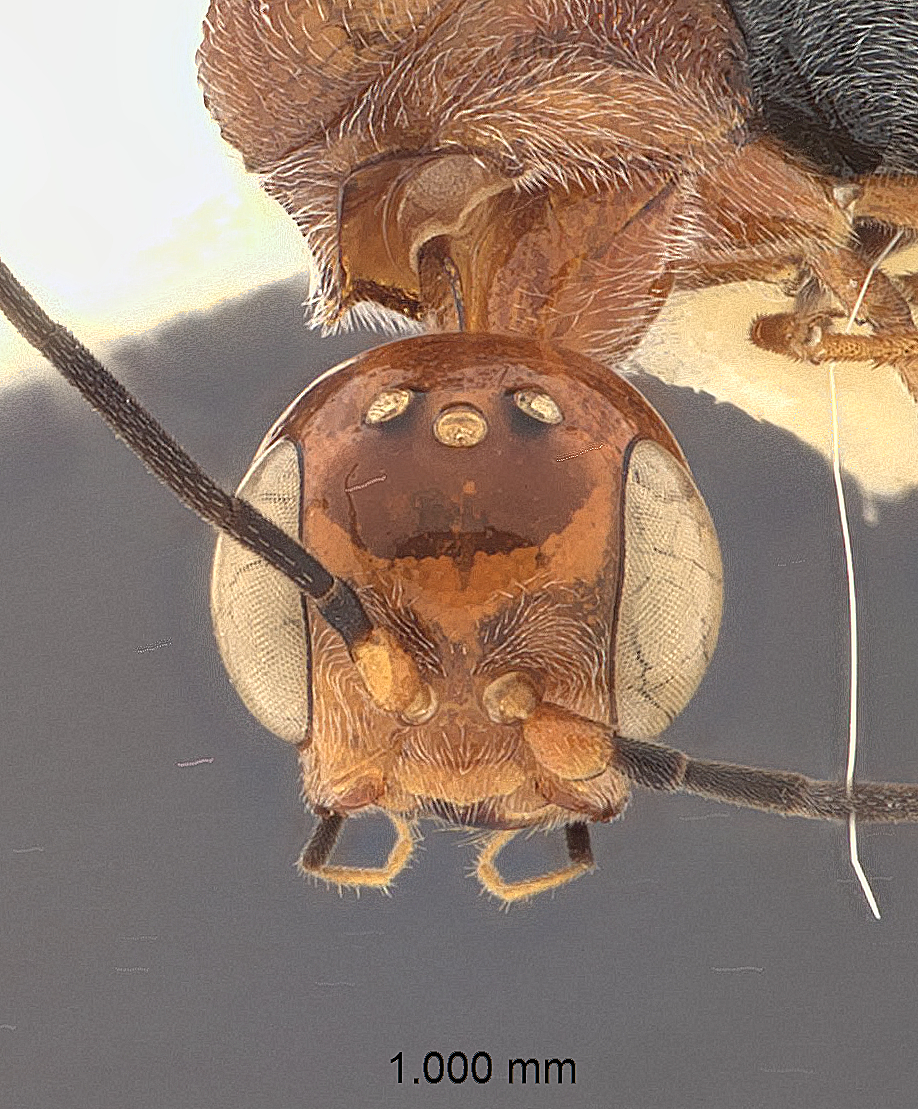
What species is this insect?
Pristaulacus laetus
